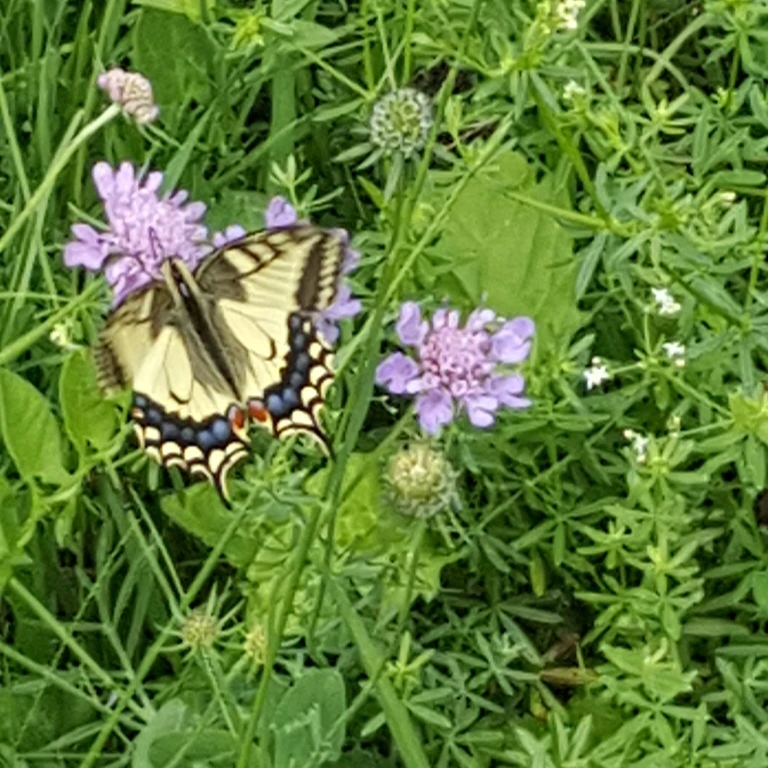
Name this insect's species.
Papilio machaon
